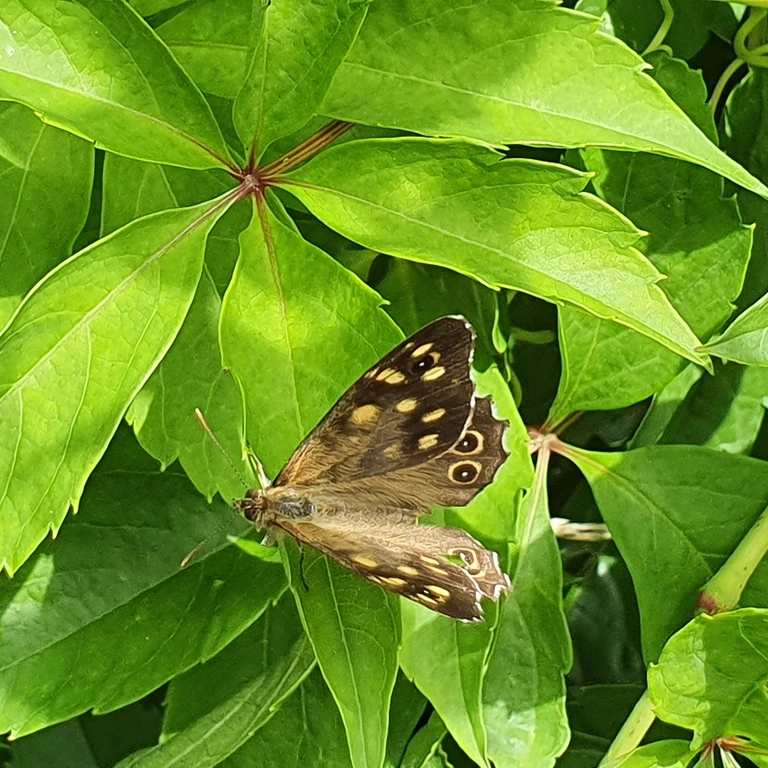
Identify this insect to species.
Pararge aegeria
